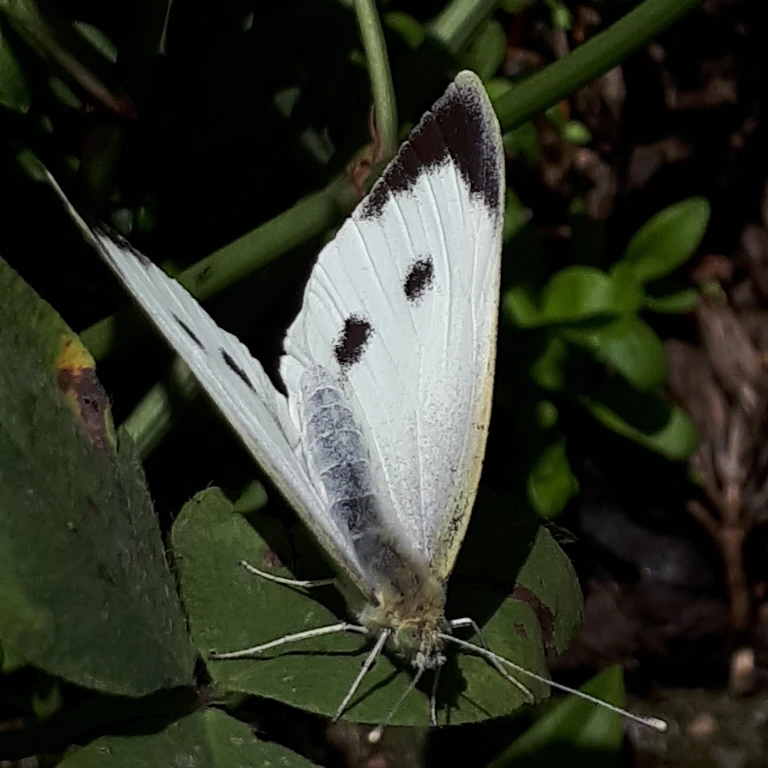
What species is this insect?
Pieris brassicae
